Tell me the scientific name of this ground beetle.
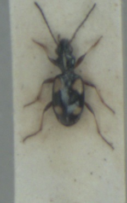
Bembidion illigeri
